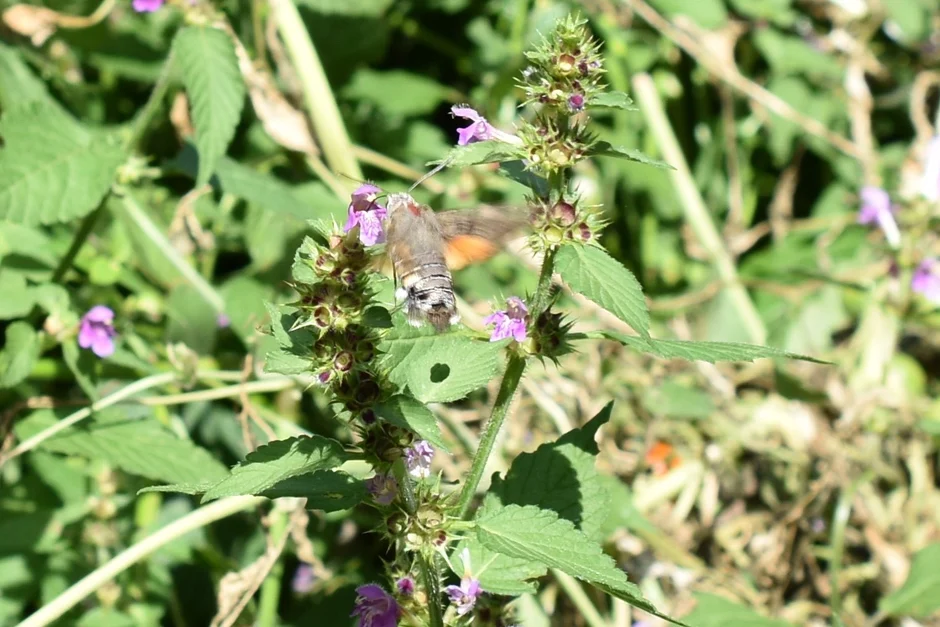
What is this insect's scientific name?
Macroglossum stellatarum
